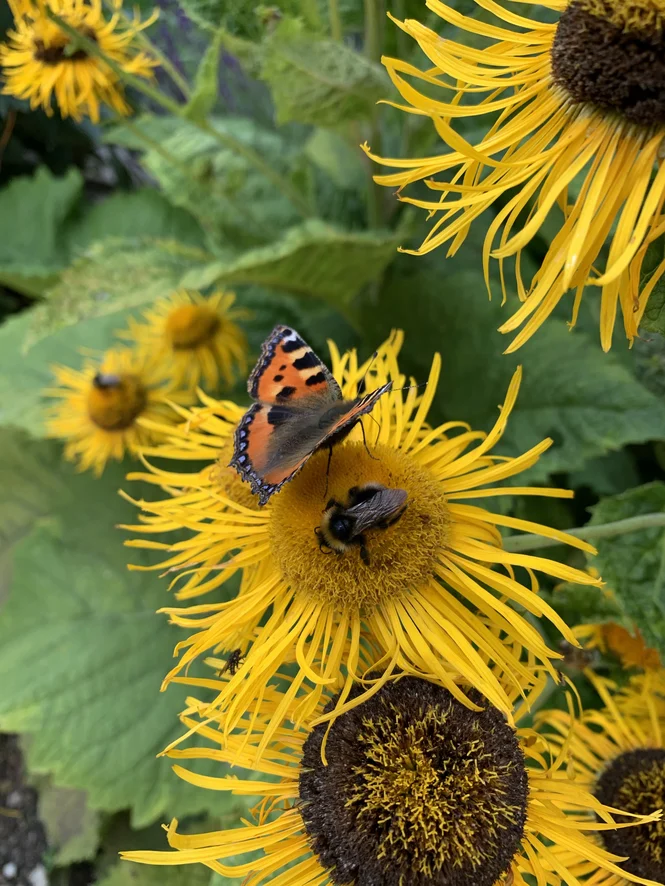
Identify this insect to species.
Aglais urticae
